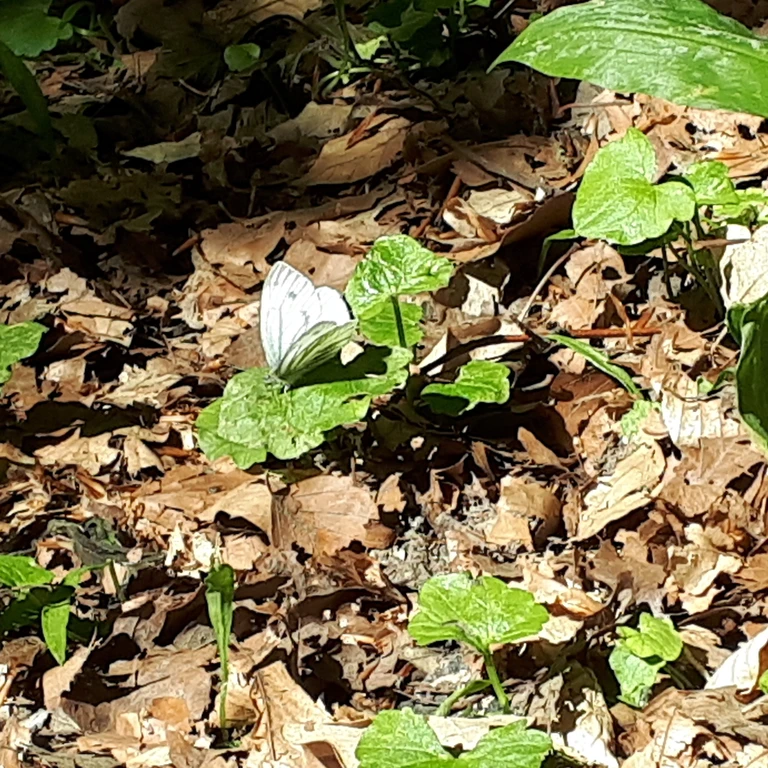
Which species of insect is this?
Pieris napi
